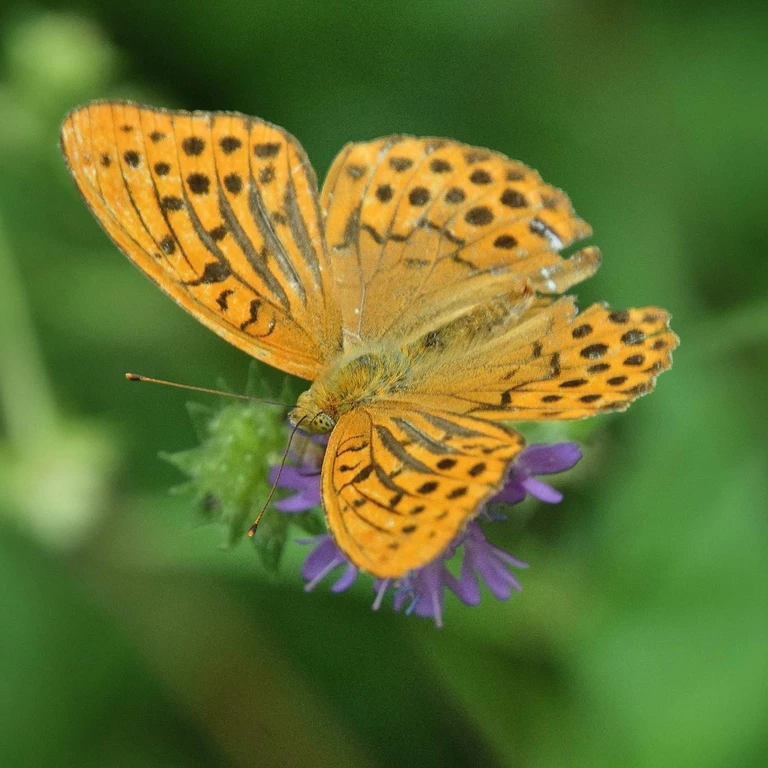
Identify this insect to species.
Argynnis paphia
